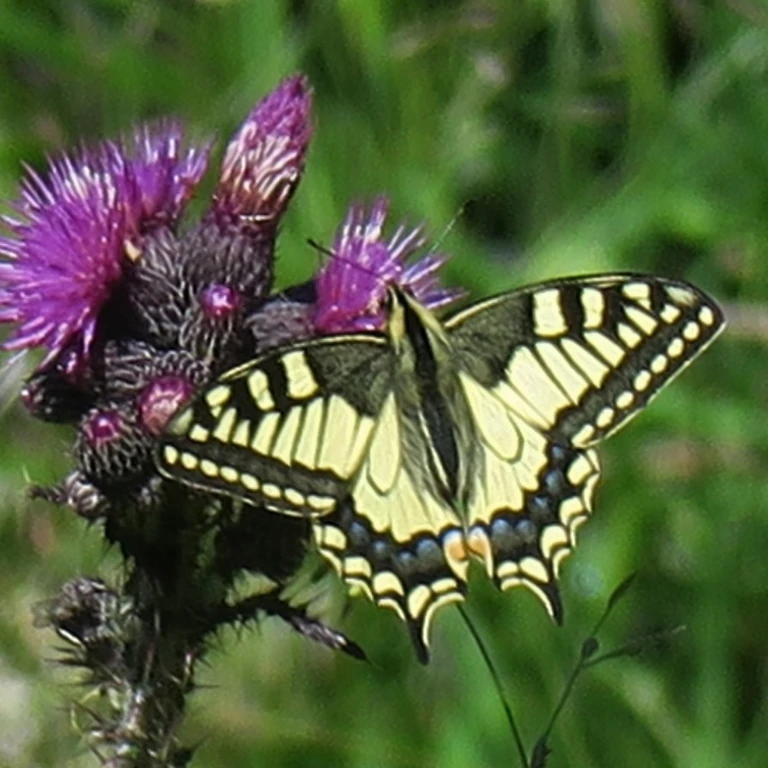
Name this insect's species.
Papilio machaon
